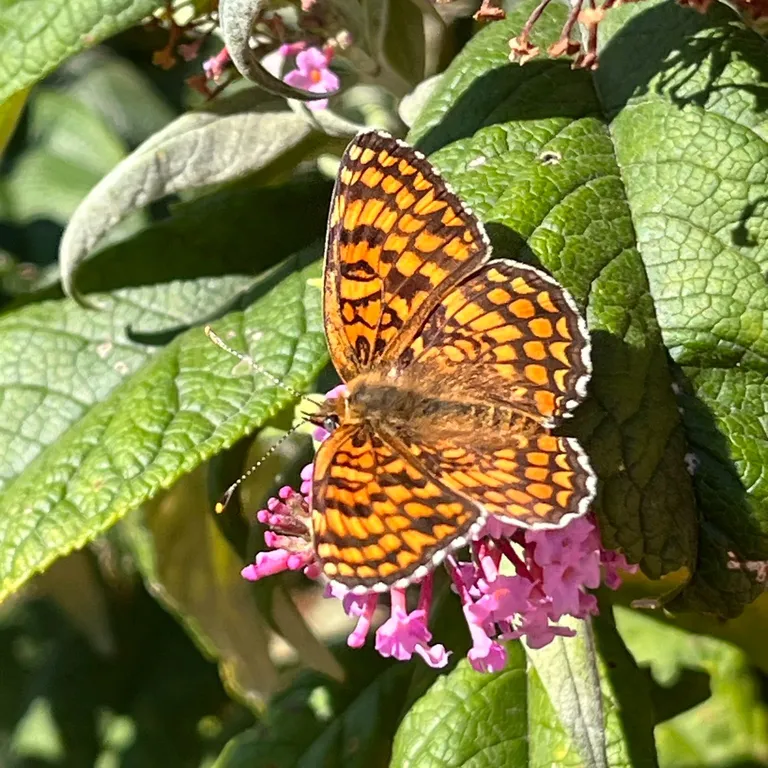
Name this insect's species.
Melitaea phoebe
